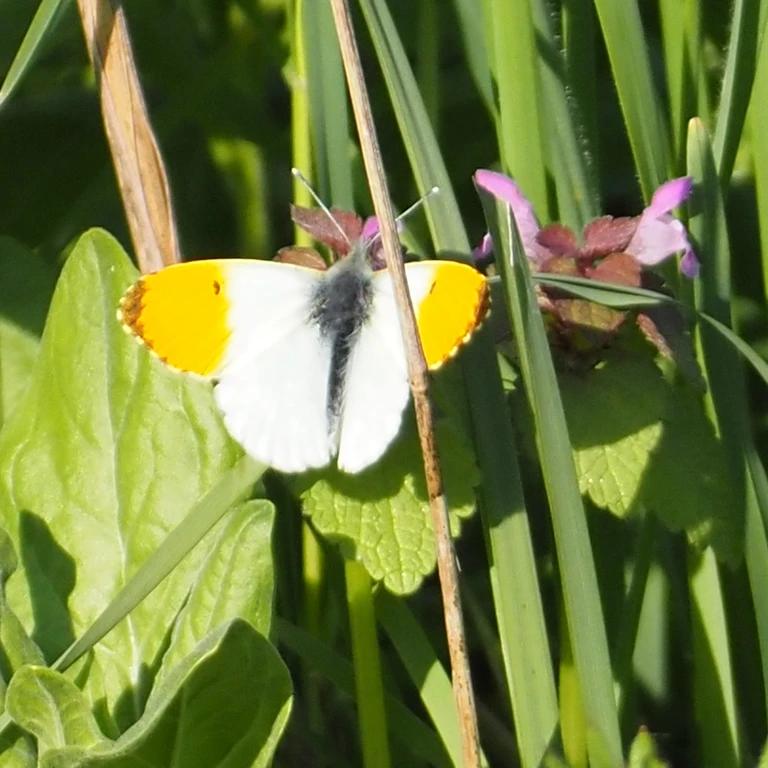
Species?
Anthocharis cardamines
